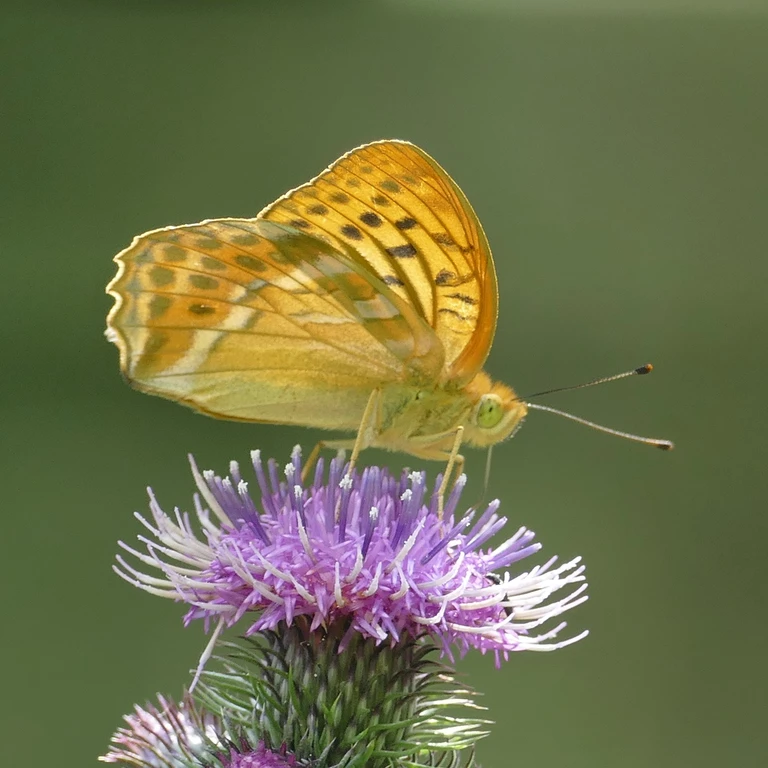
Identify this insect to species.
Argynnis paphia
